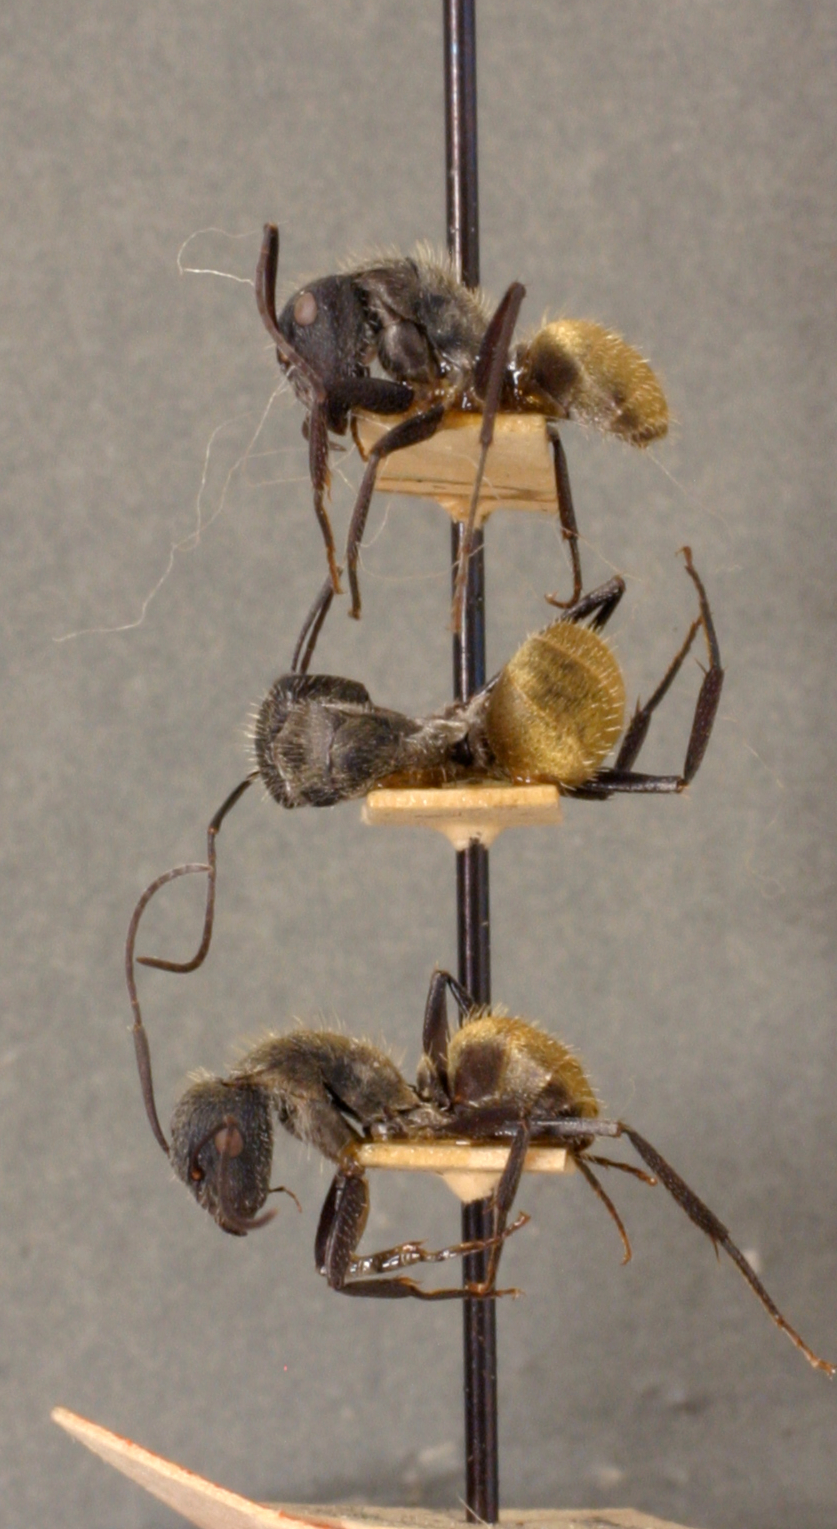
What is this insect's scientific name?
Camponotus pellarius
